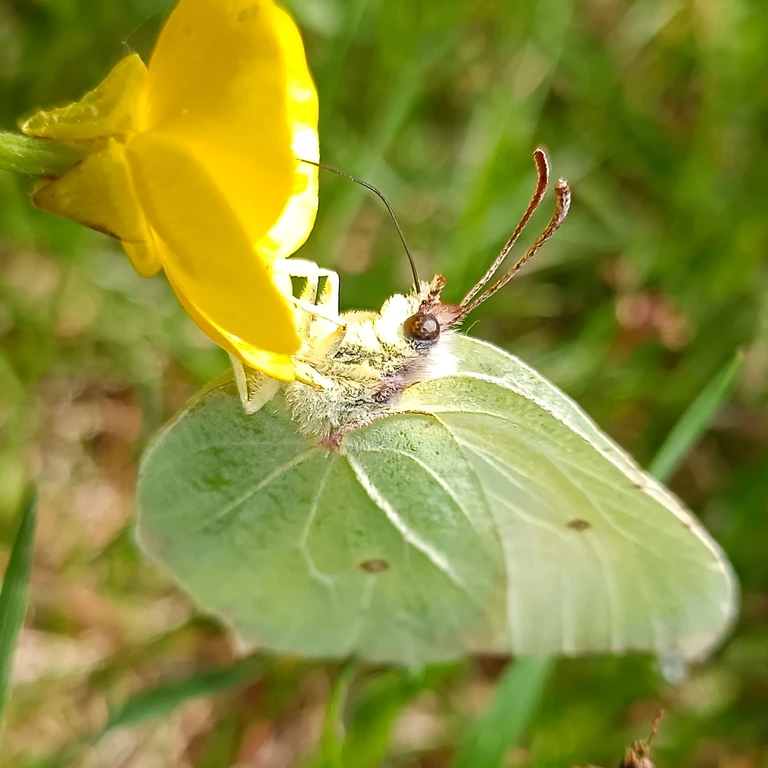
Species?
Gonepteryx rhamni
